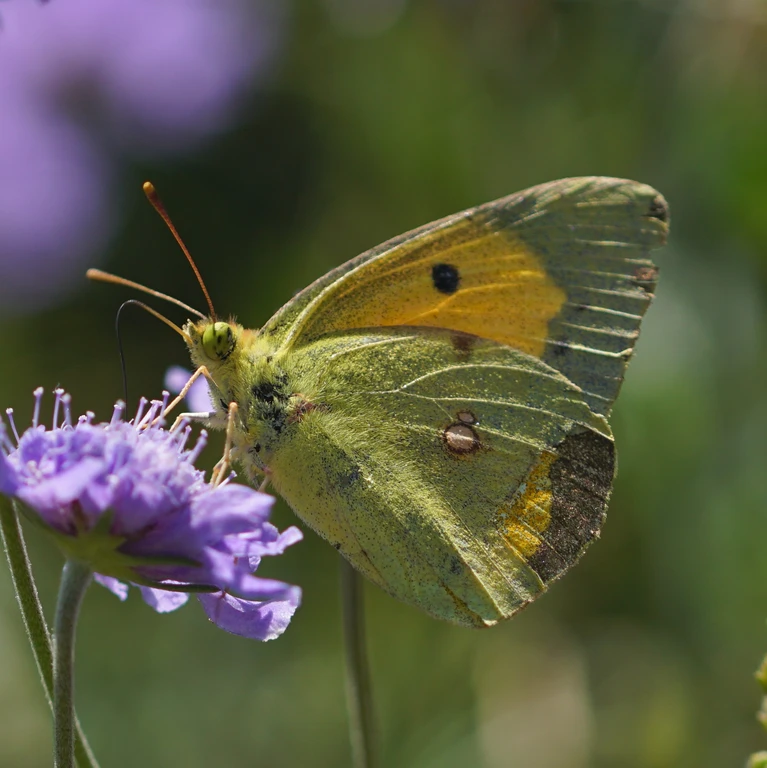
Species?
Colias croceus
